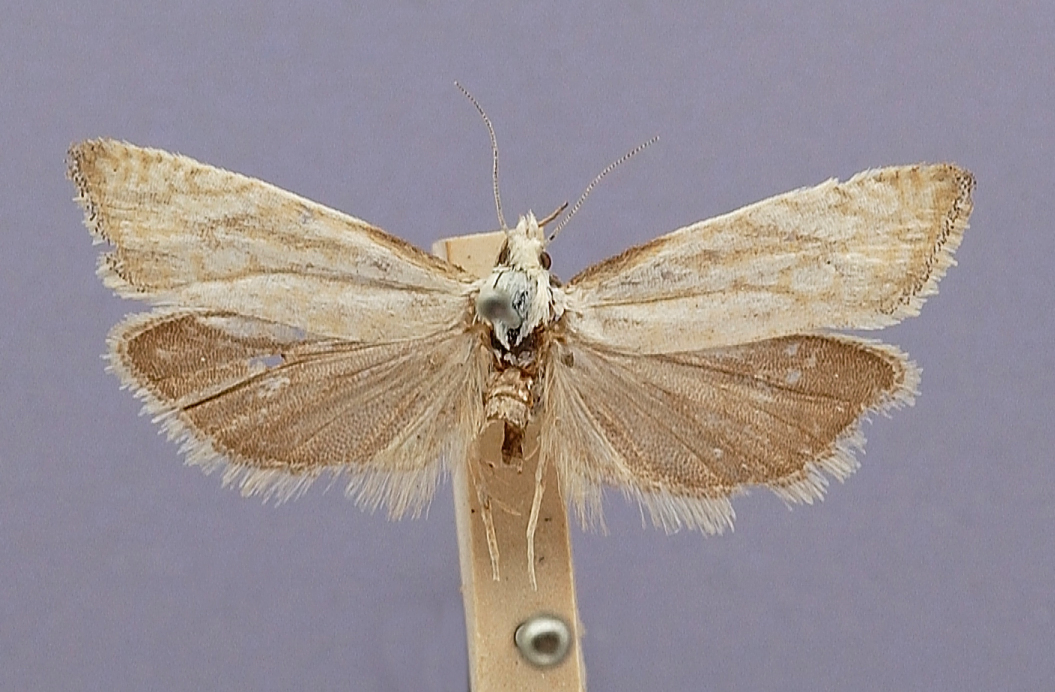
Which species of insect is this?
Paedisca agricolana
